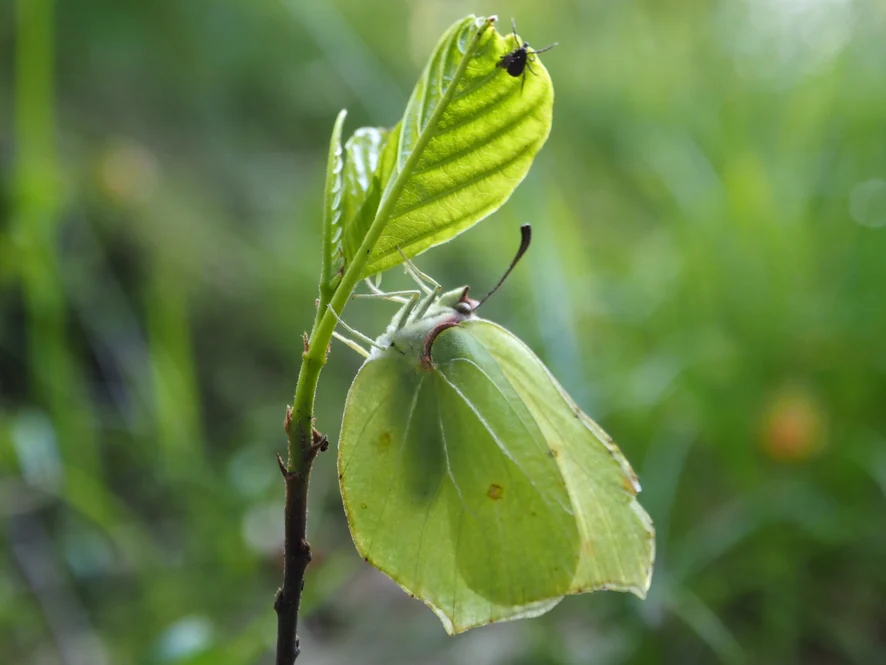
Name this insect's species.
Gonepteryx rhamni
